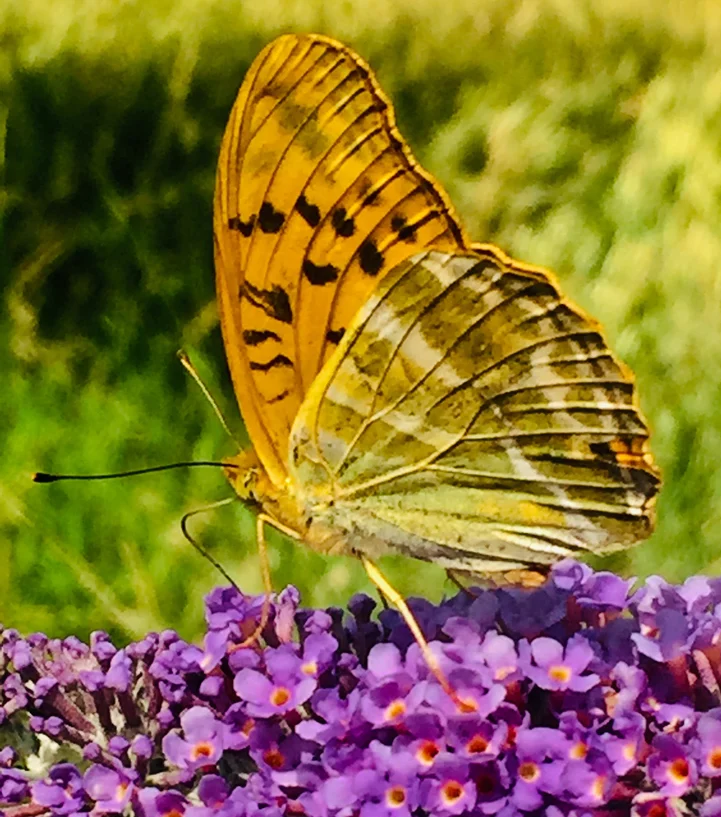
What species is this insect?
Argynnis paphia
